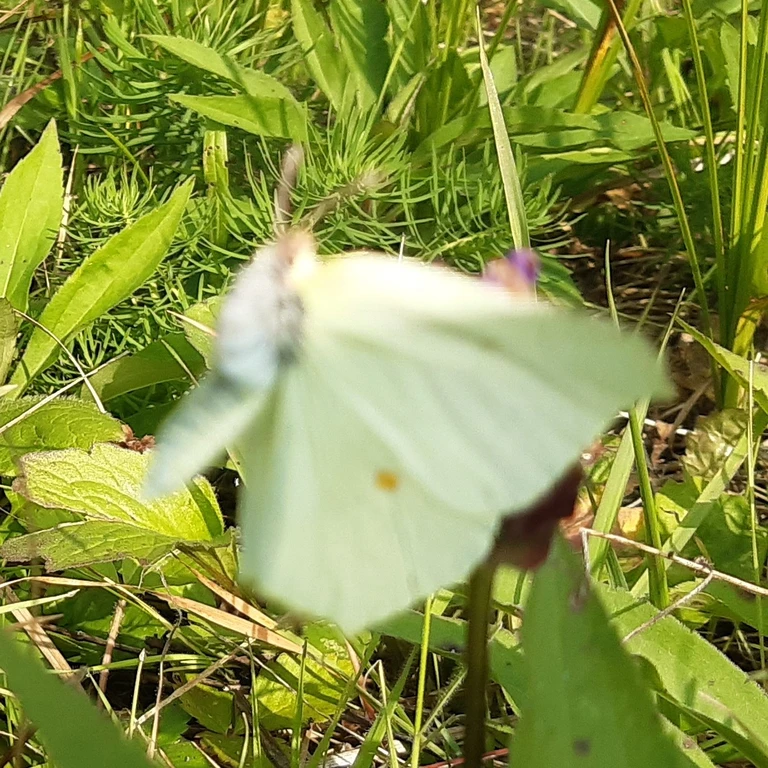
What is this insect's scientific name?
Gonepteryx rhamni
